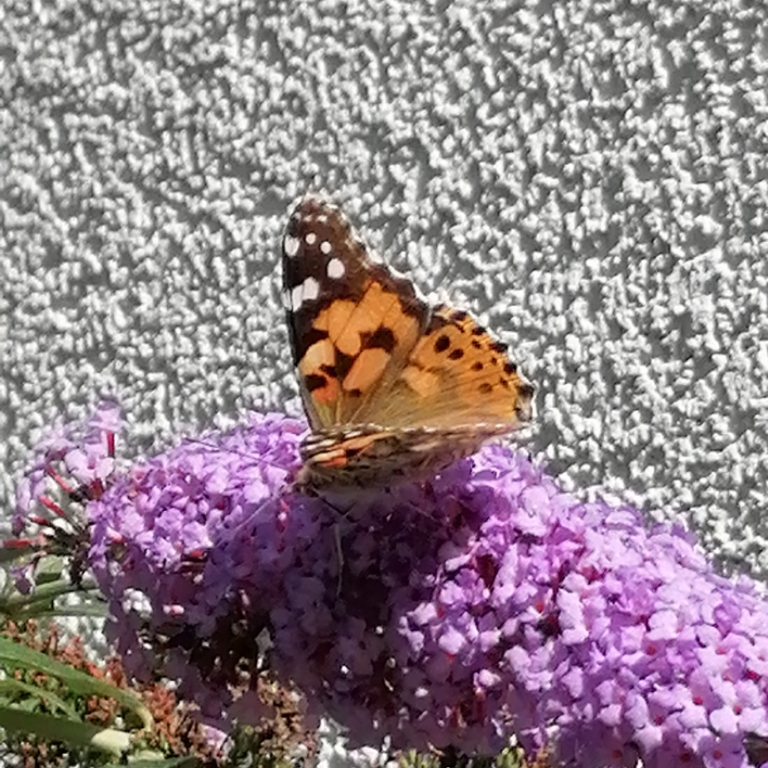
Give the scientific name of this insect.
Vanessa cardui
